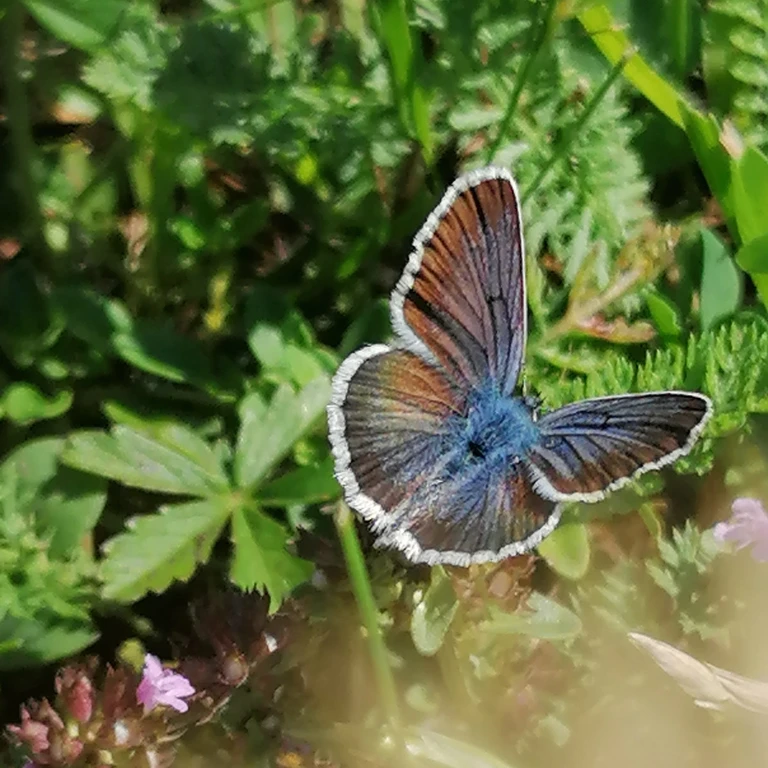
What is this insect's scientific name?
Plebejus argus
